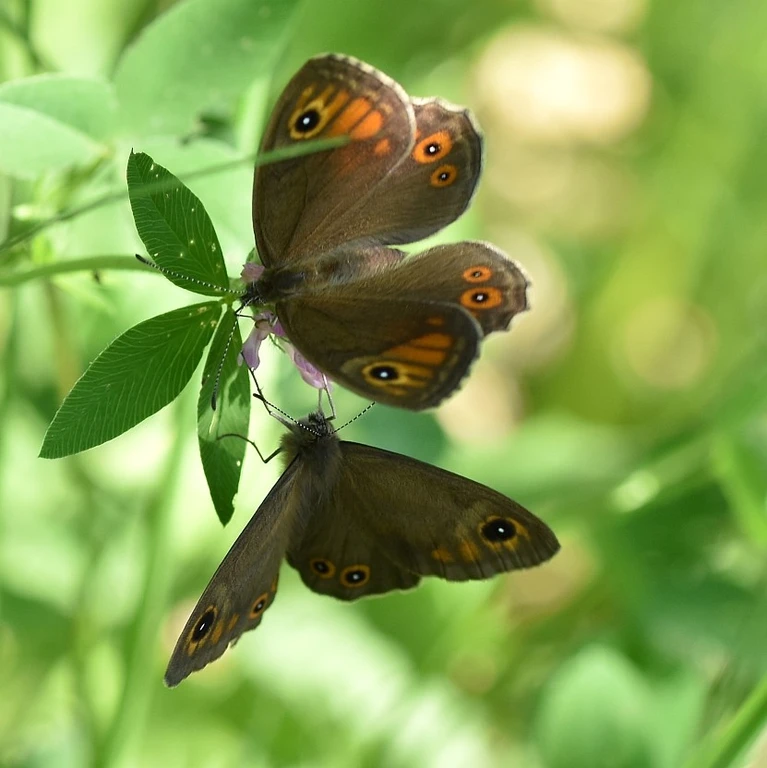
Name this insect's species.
Lasiommata maera (also Pararge maera)
